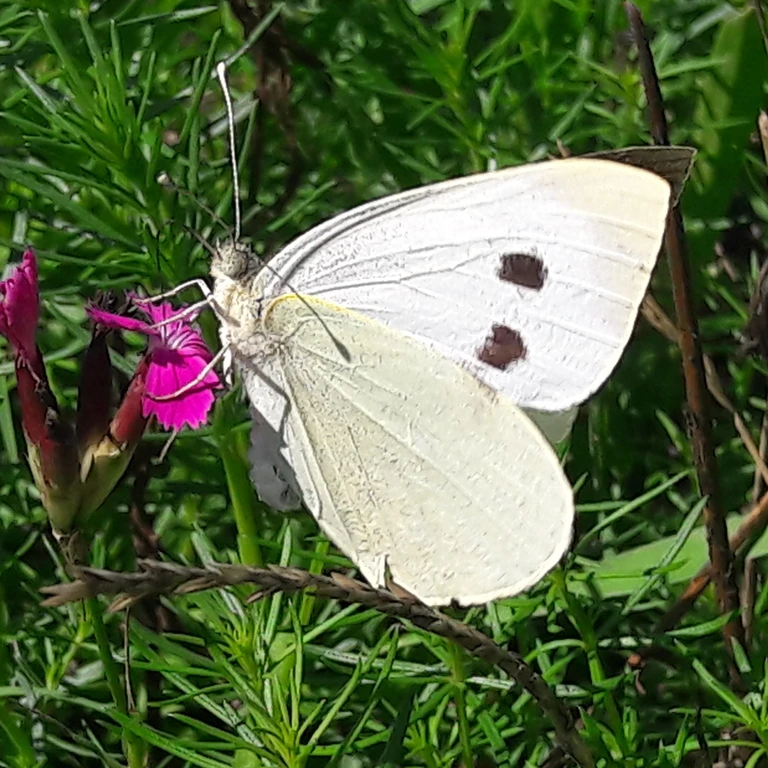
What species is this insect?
Pieris brassicae
